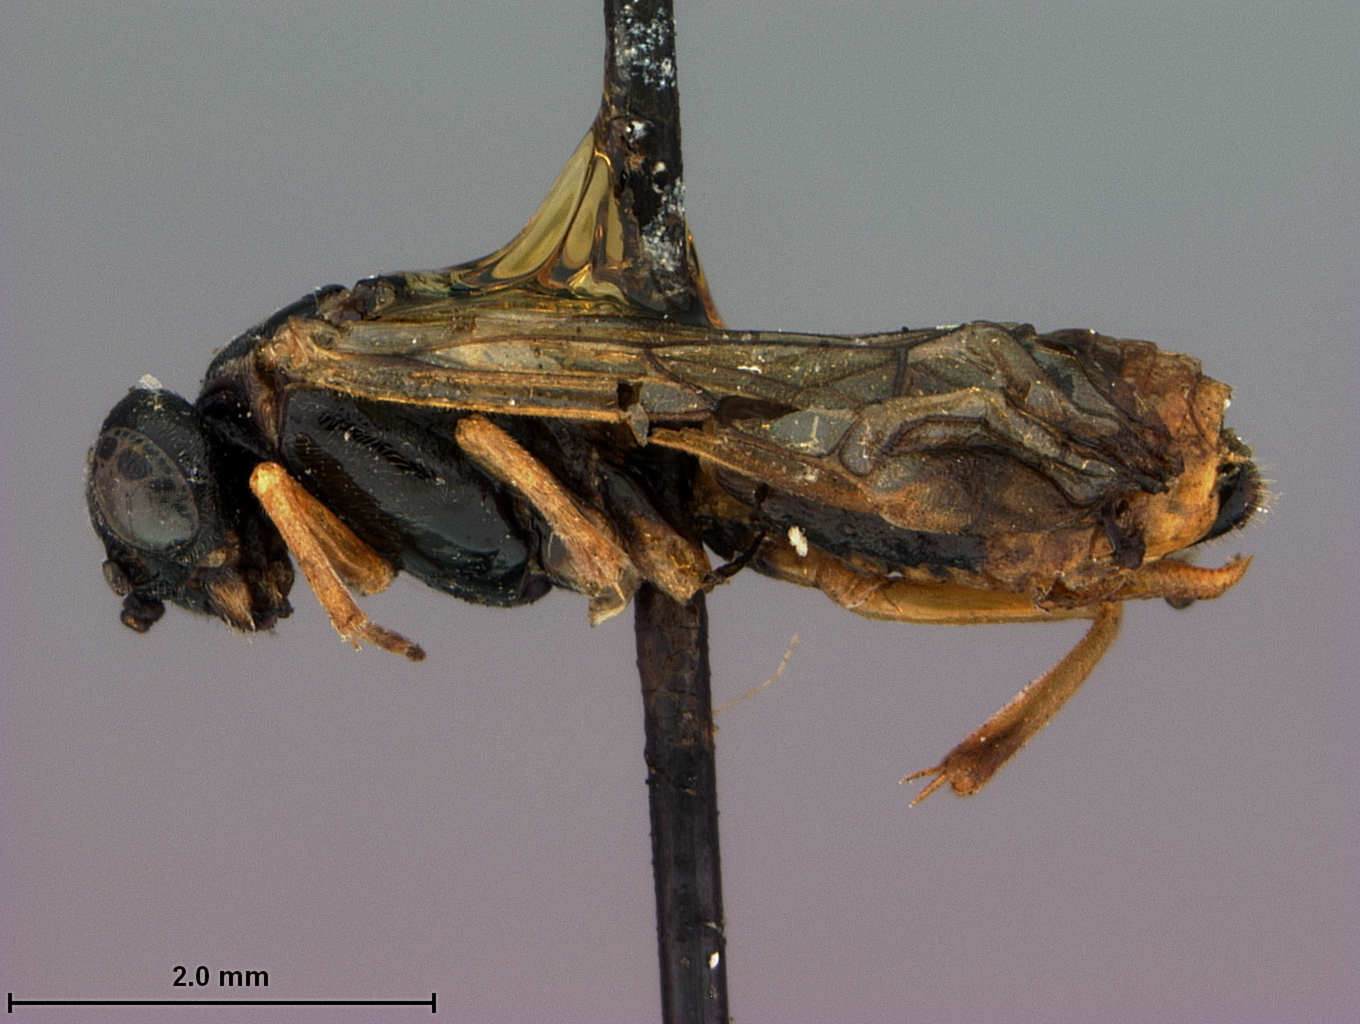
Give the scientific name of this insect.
Platycampus laricivorus
